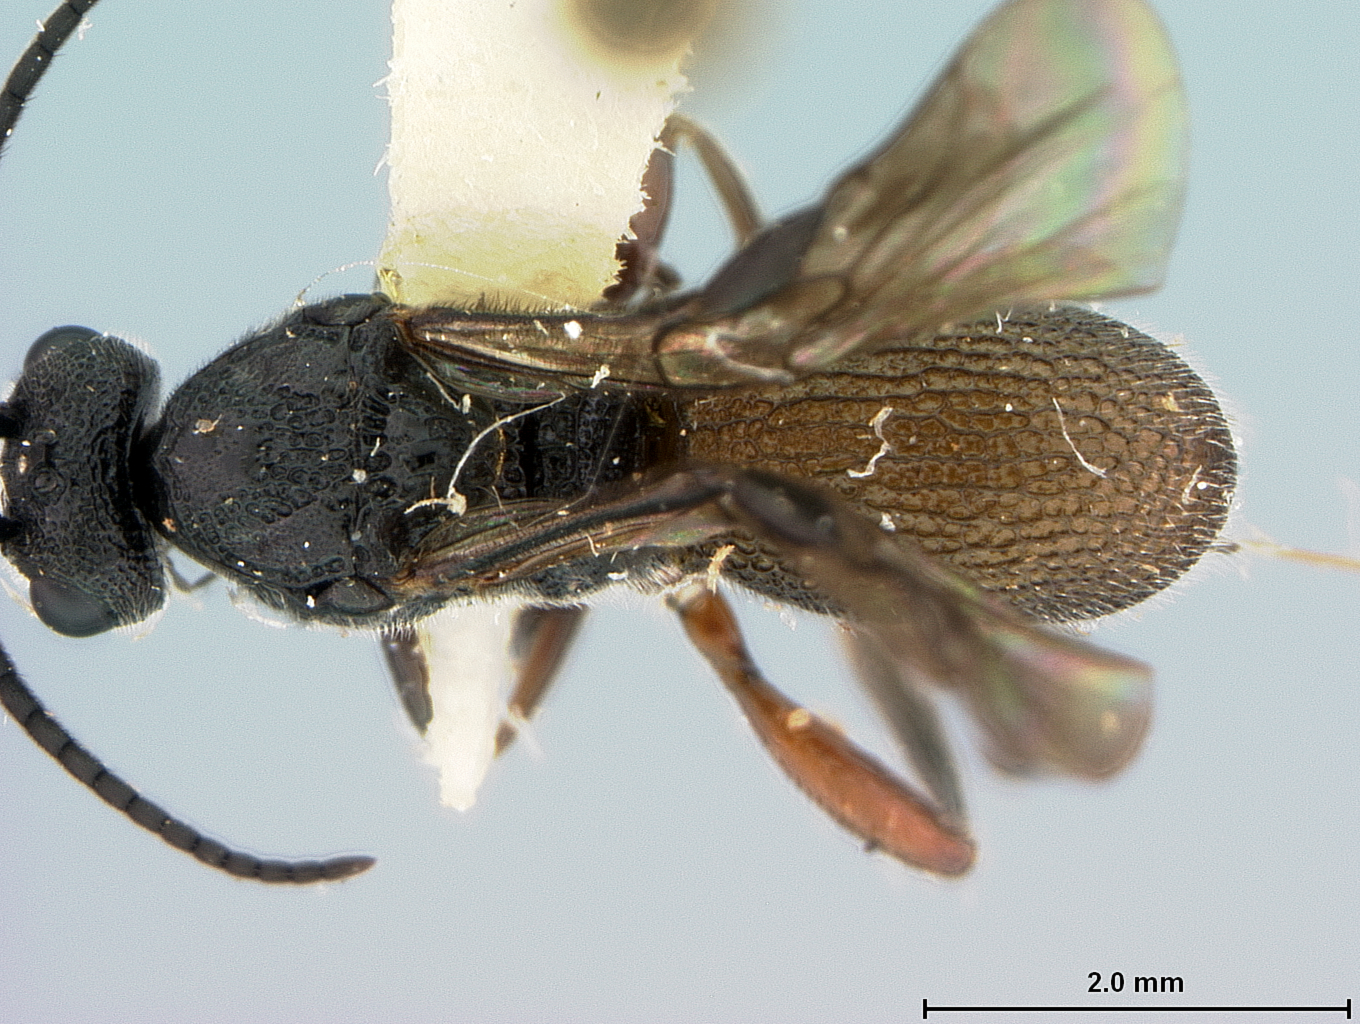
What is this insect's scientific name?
Urosigalphus subtropicus
